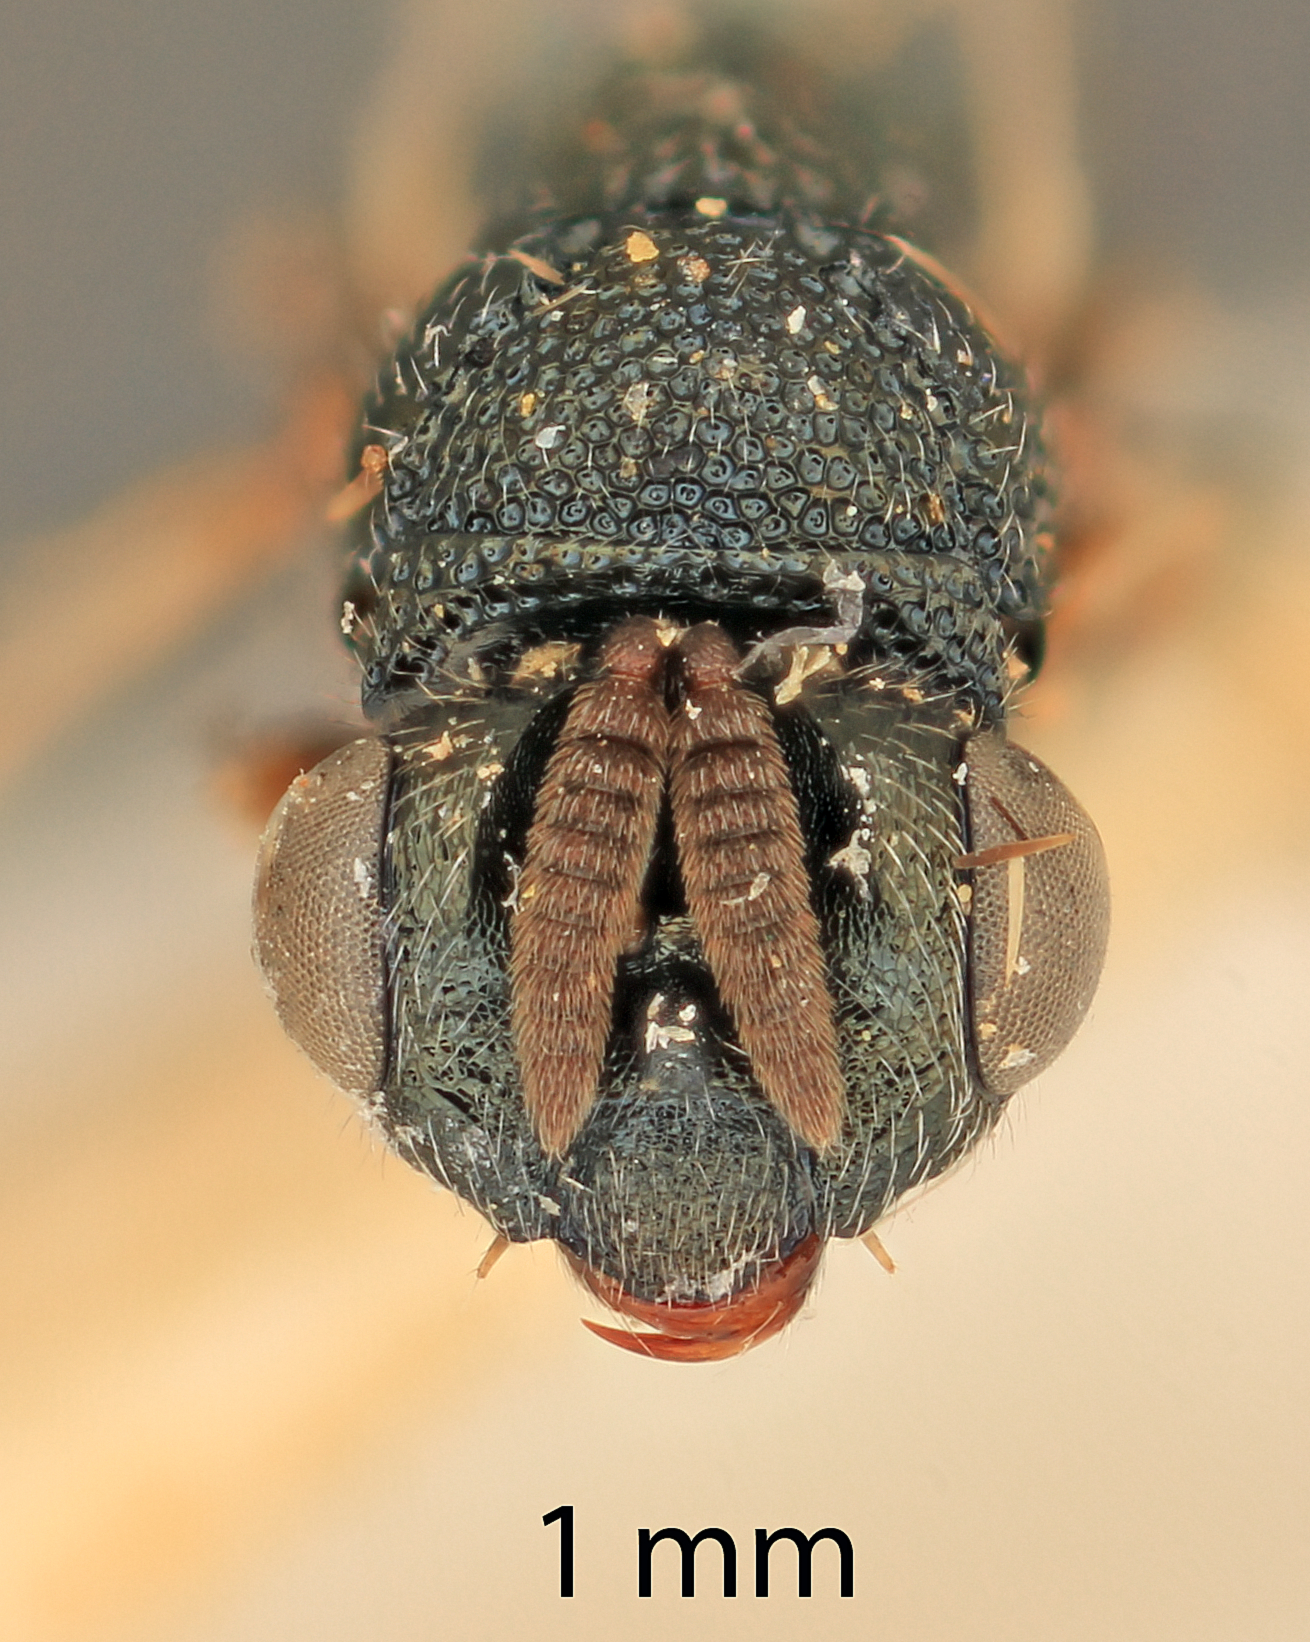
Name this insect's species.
Monacon senex
